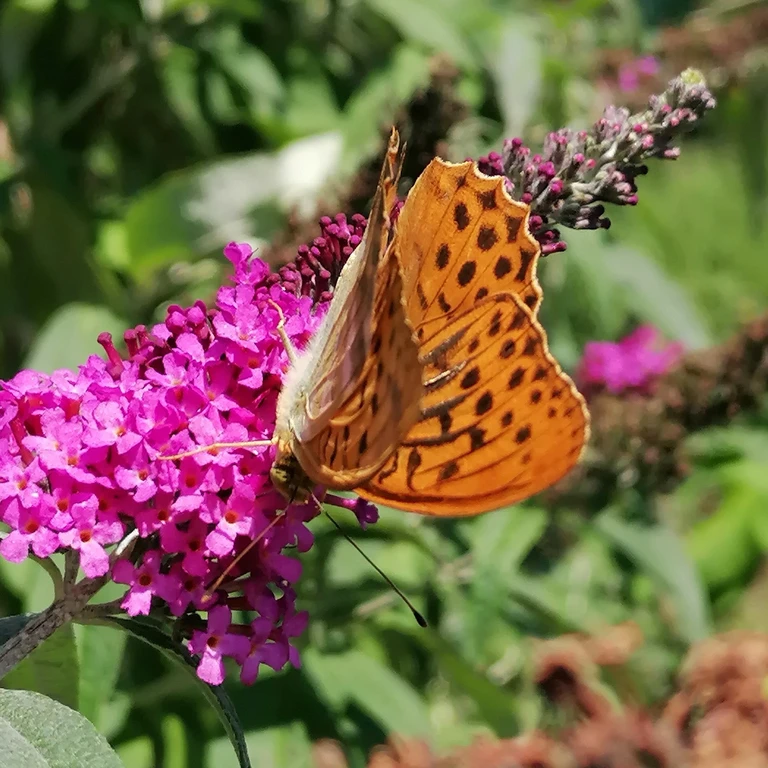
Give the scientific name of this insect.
Argynnis paphia
